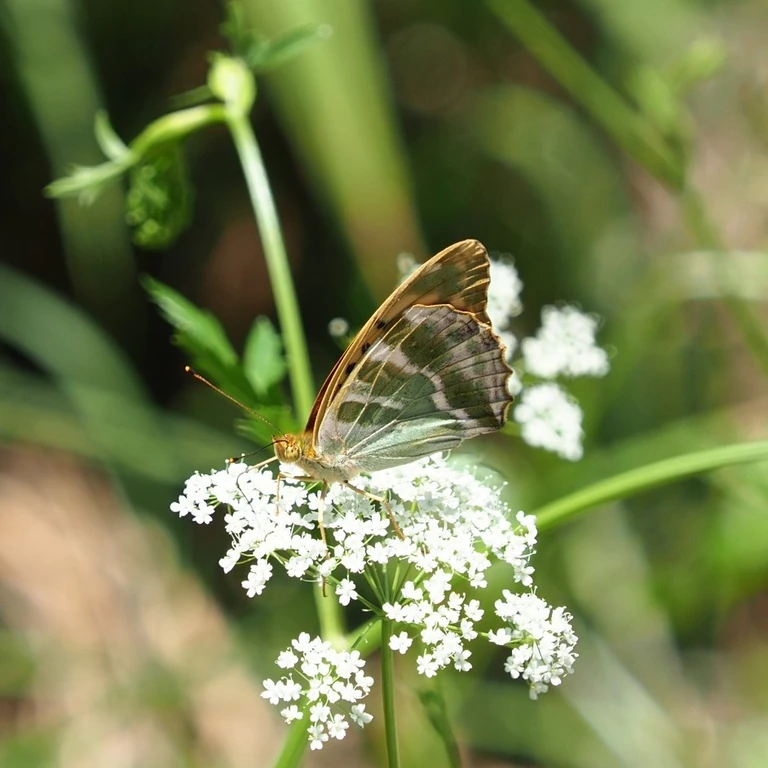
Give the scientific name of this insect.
Argynnis paphia
